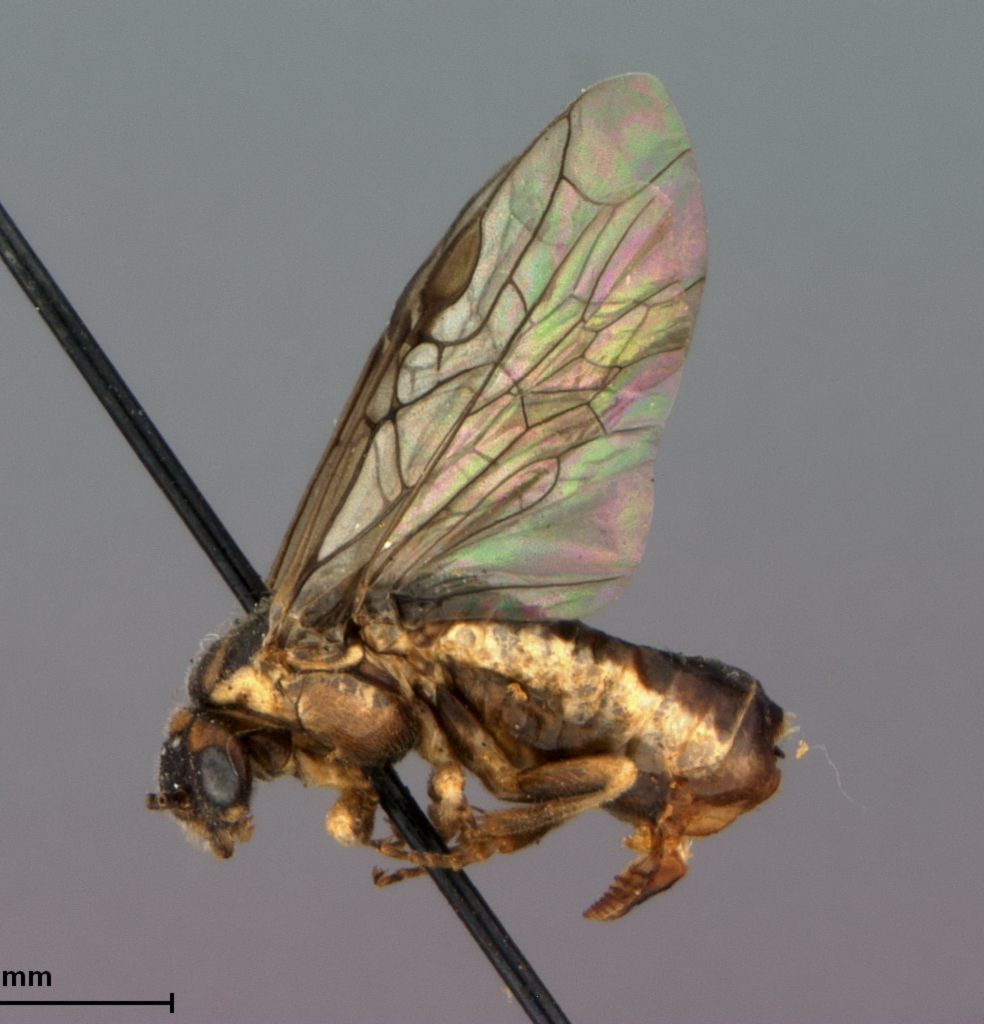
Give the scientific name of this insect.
Neodiprion dyari
